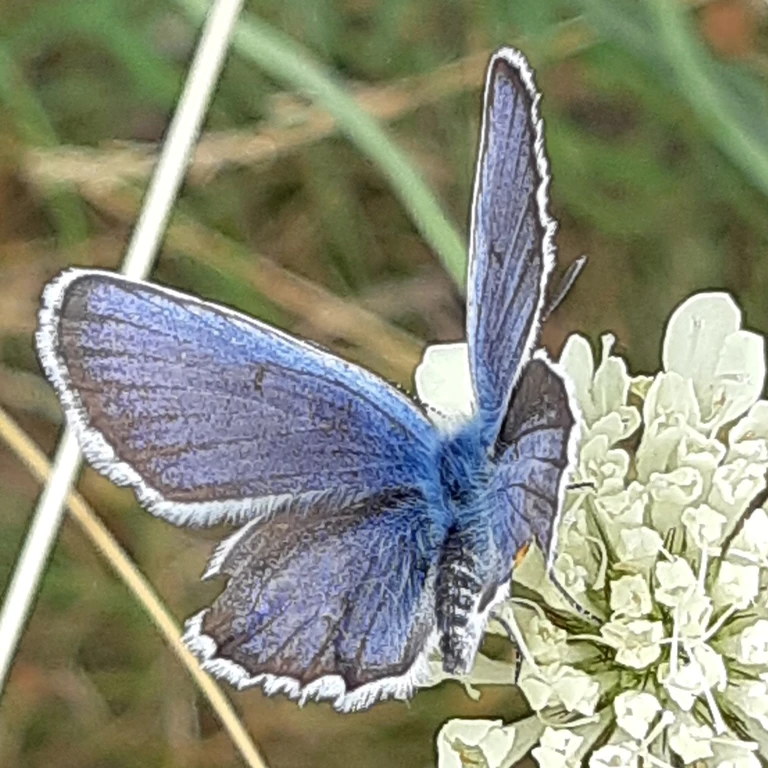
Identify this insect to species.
Plebejus argus
